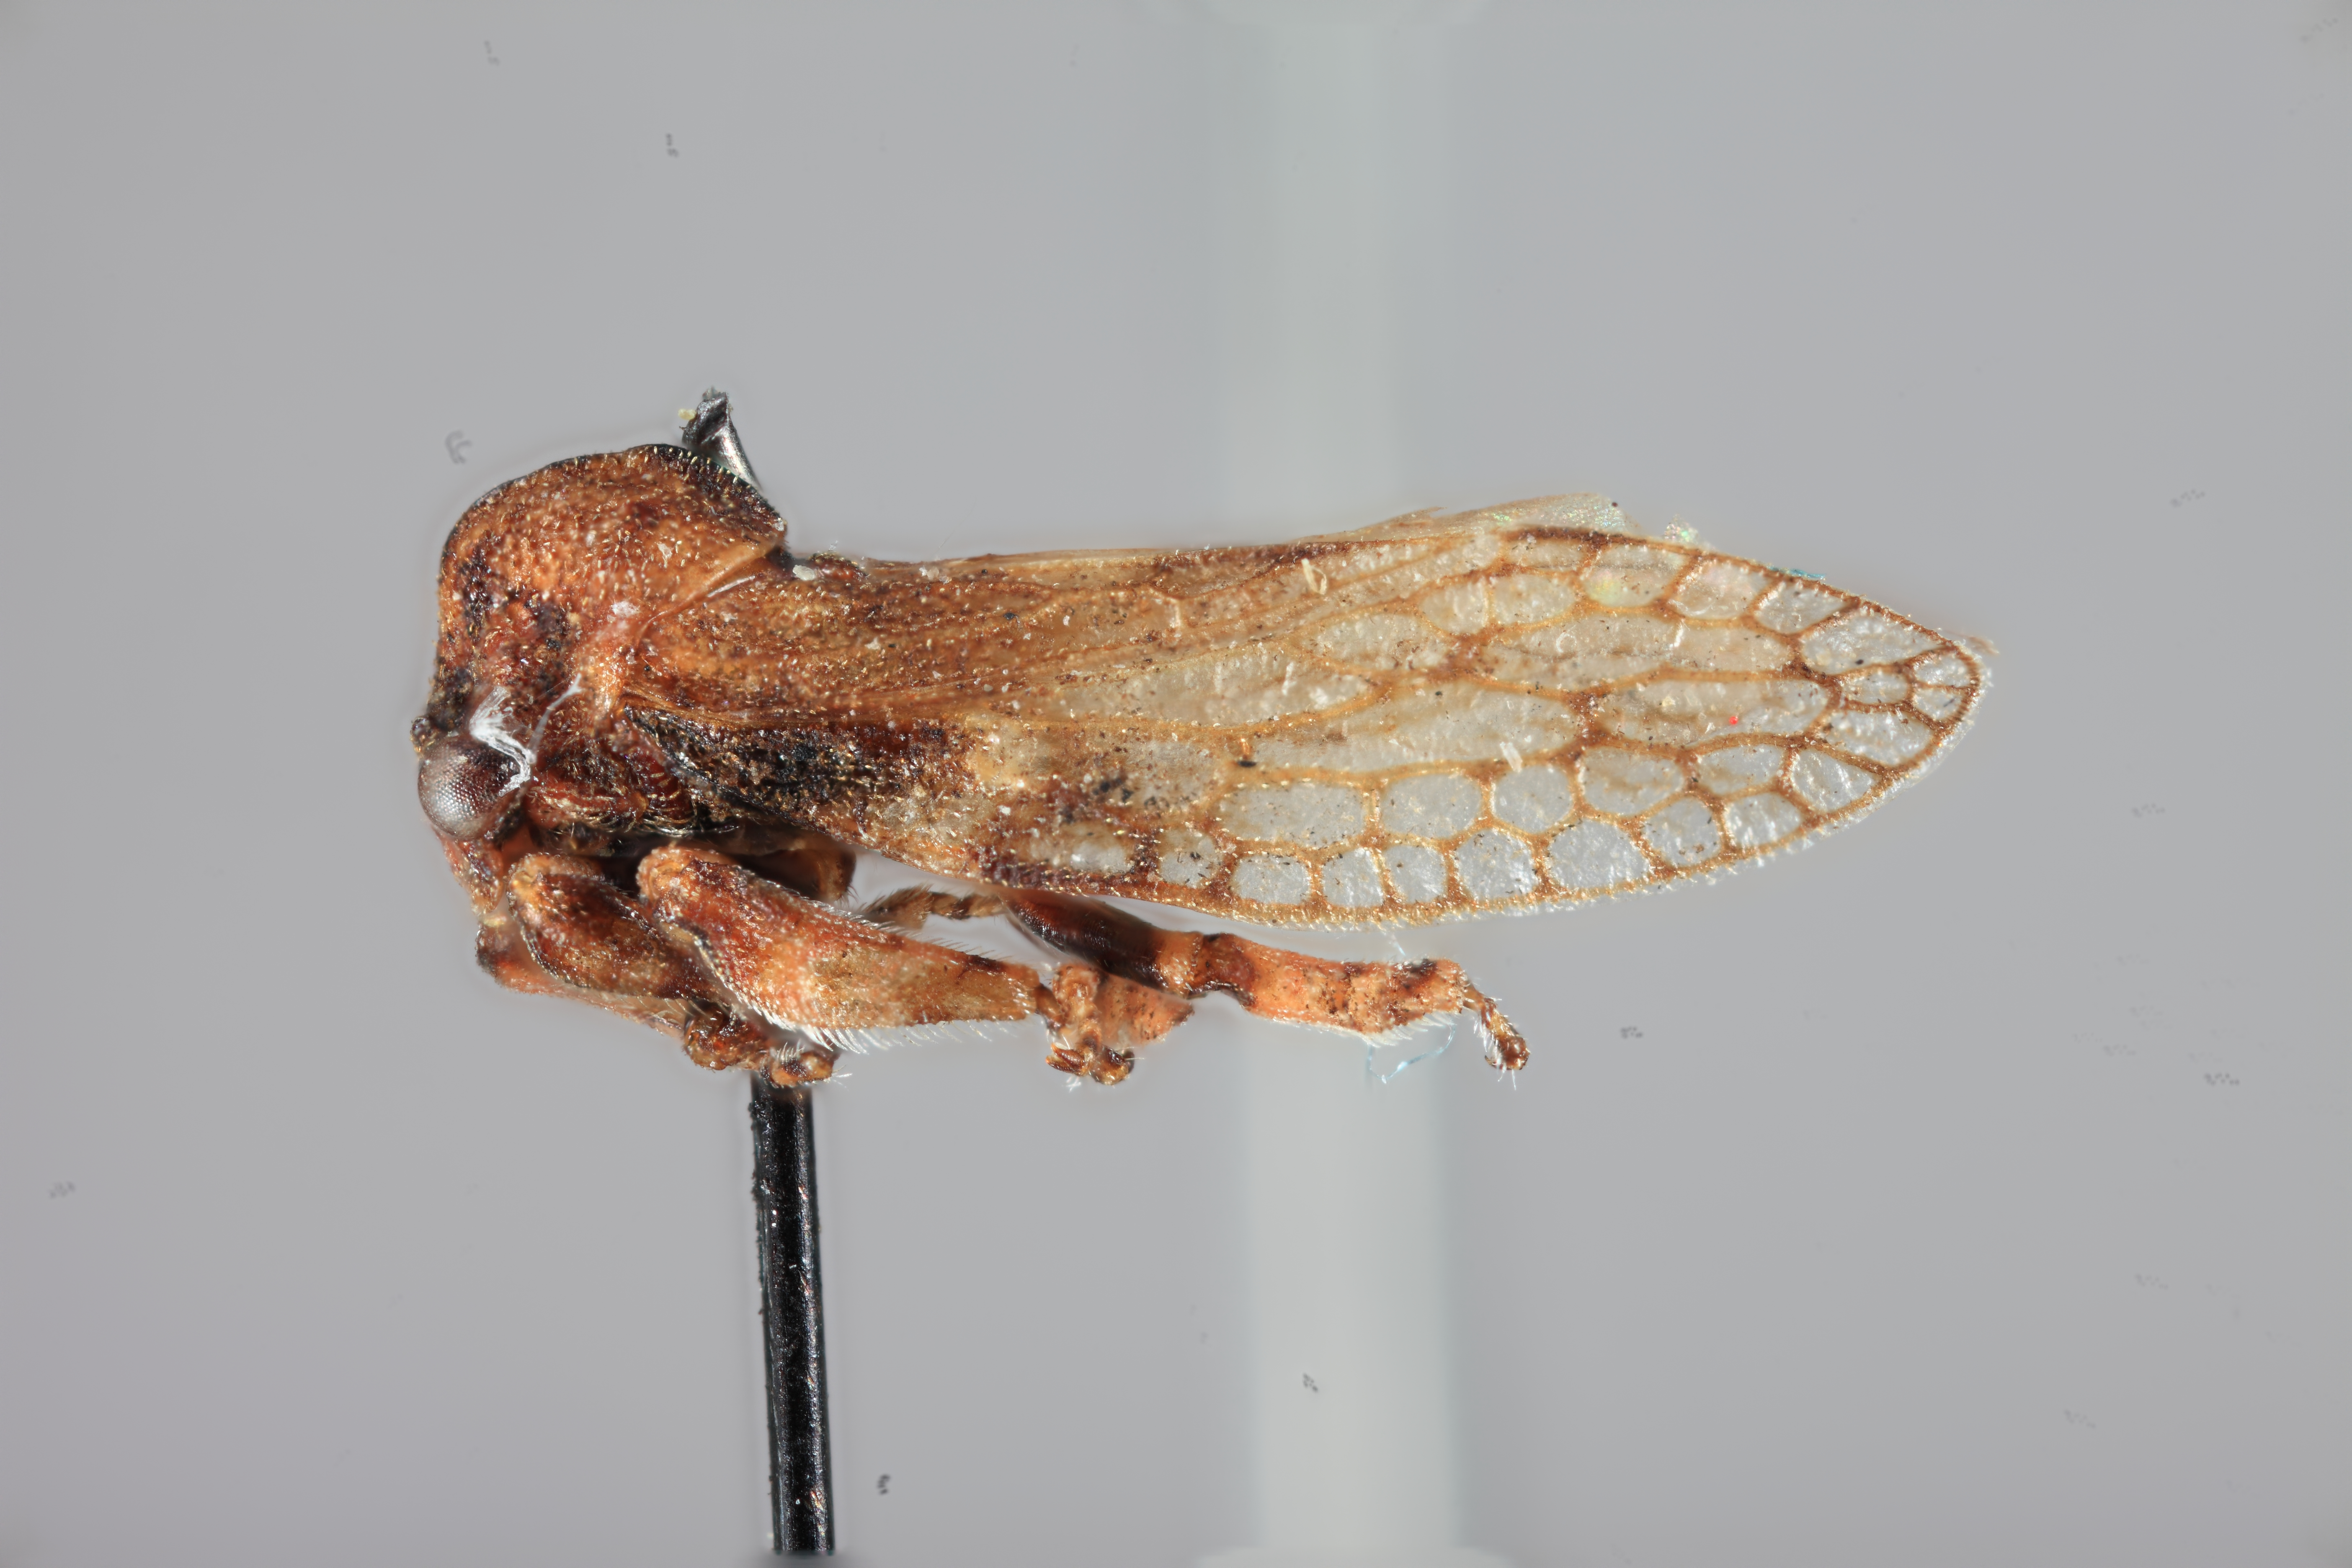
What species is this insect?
Eudonica nanella
